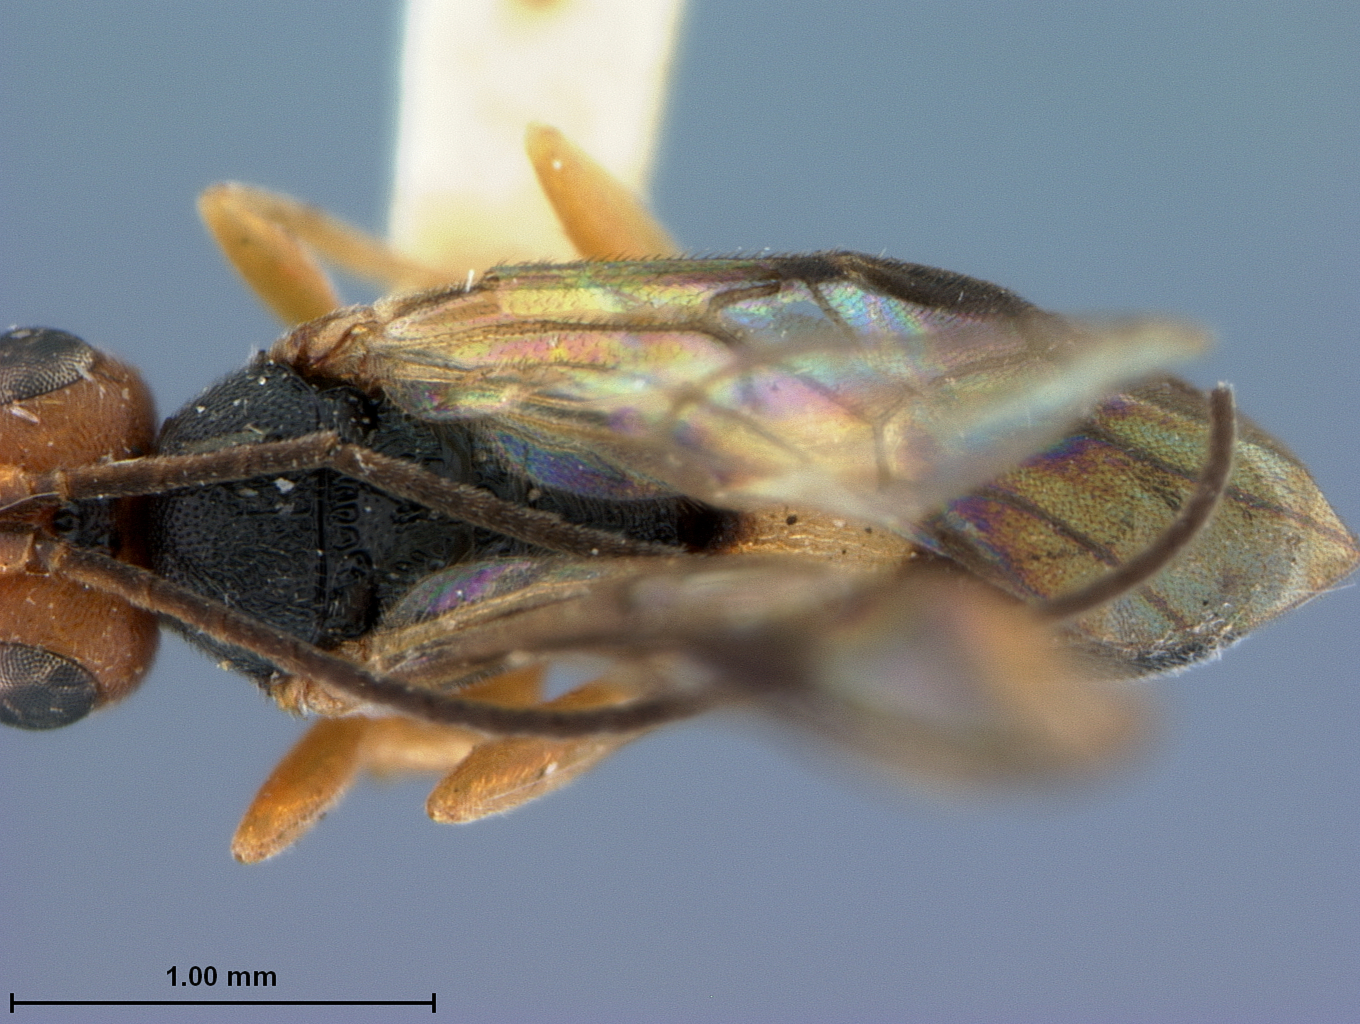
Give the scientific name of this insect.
Ascogaster distinctus
